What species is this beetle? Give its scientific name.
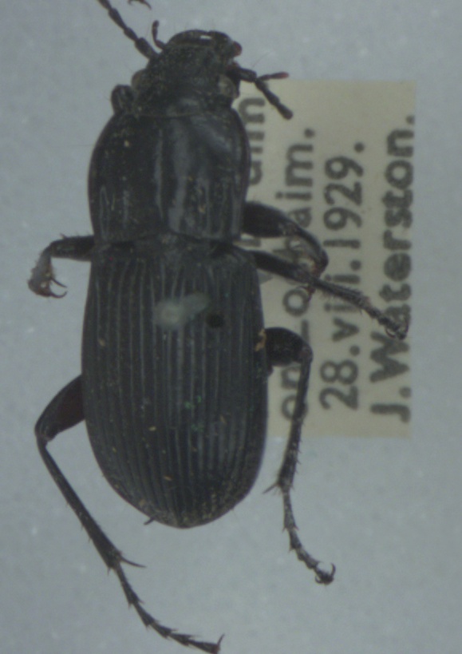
Abax parallelepipedus
